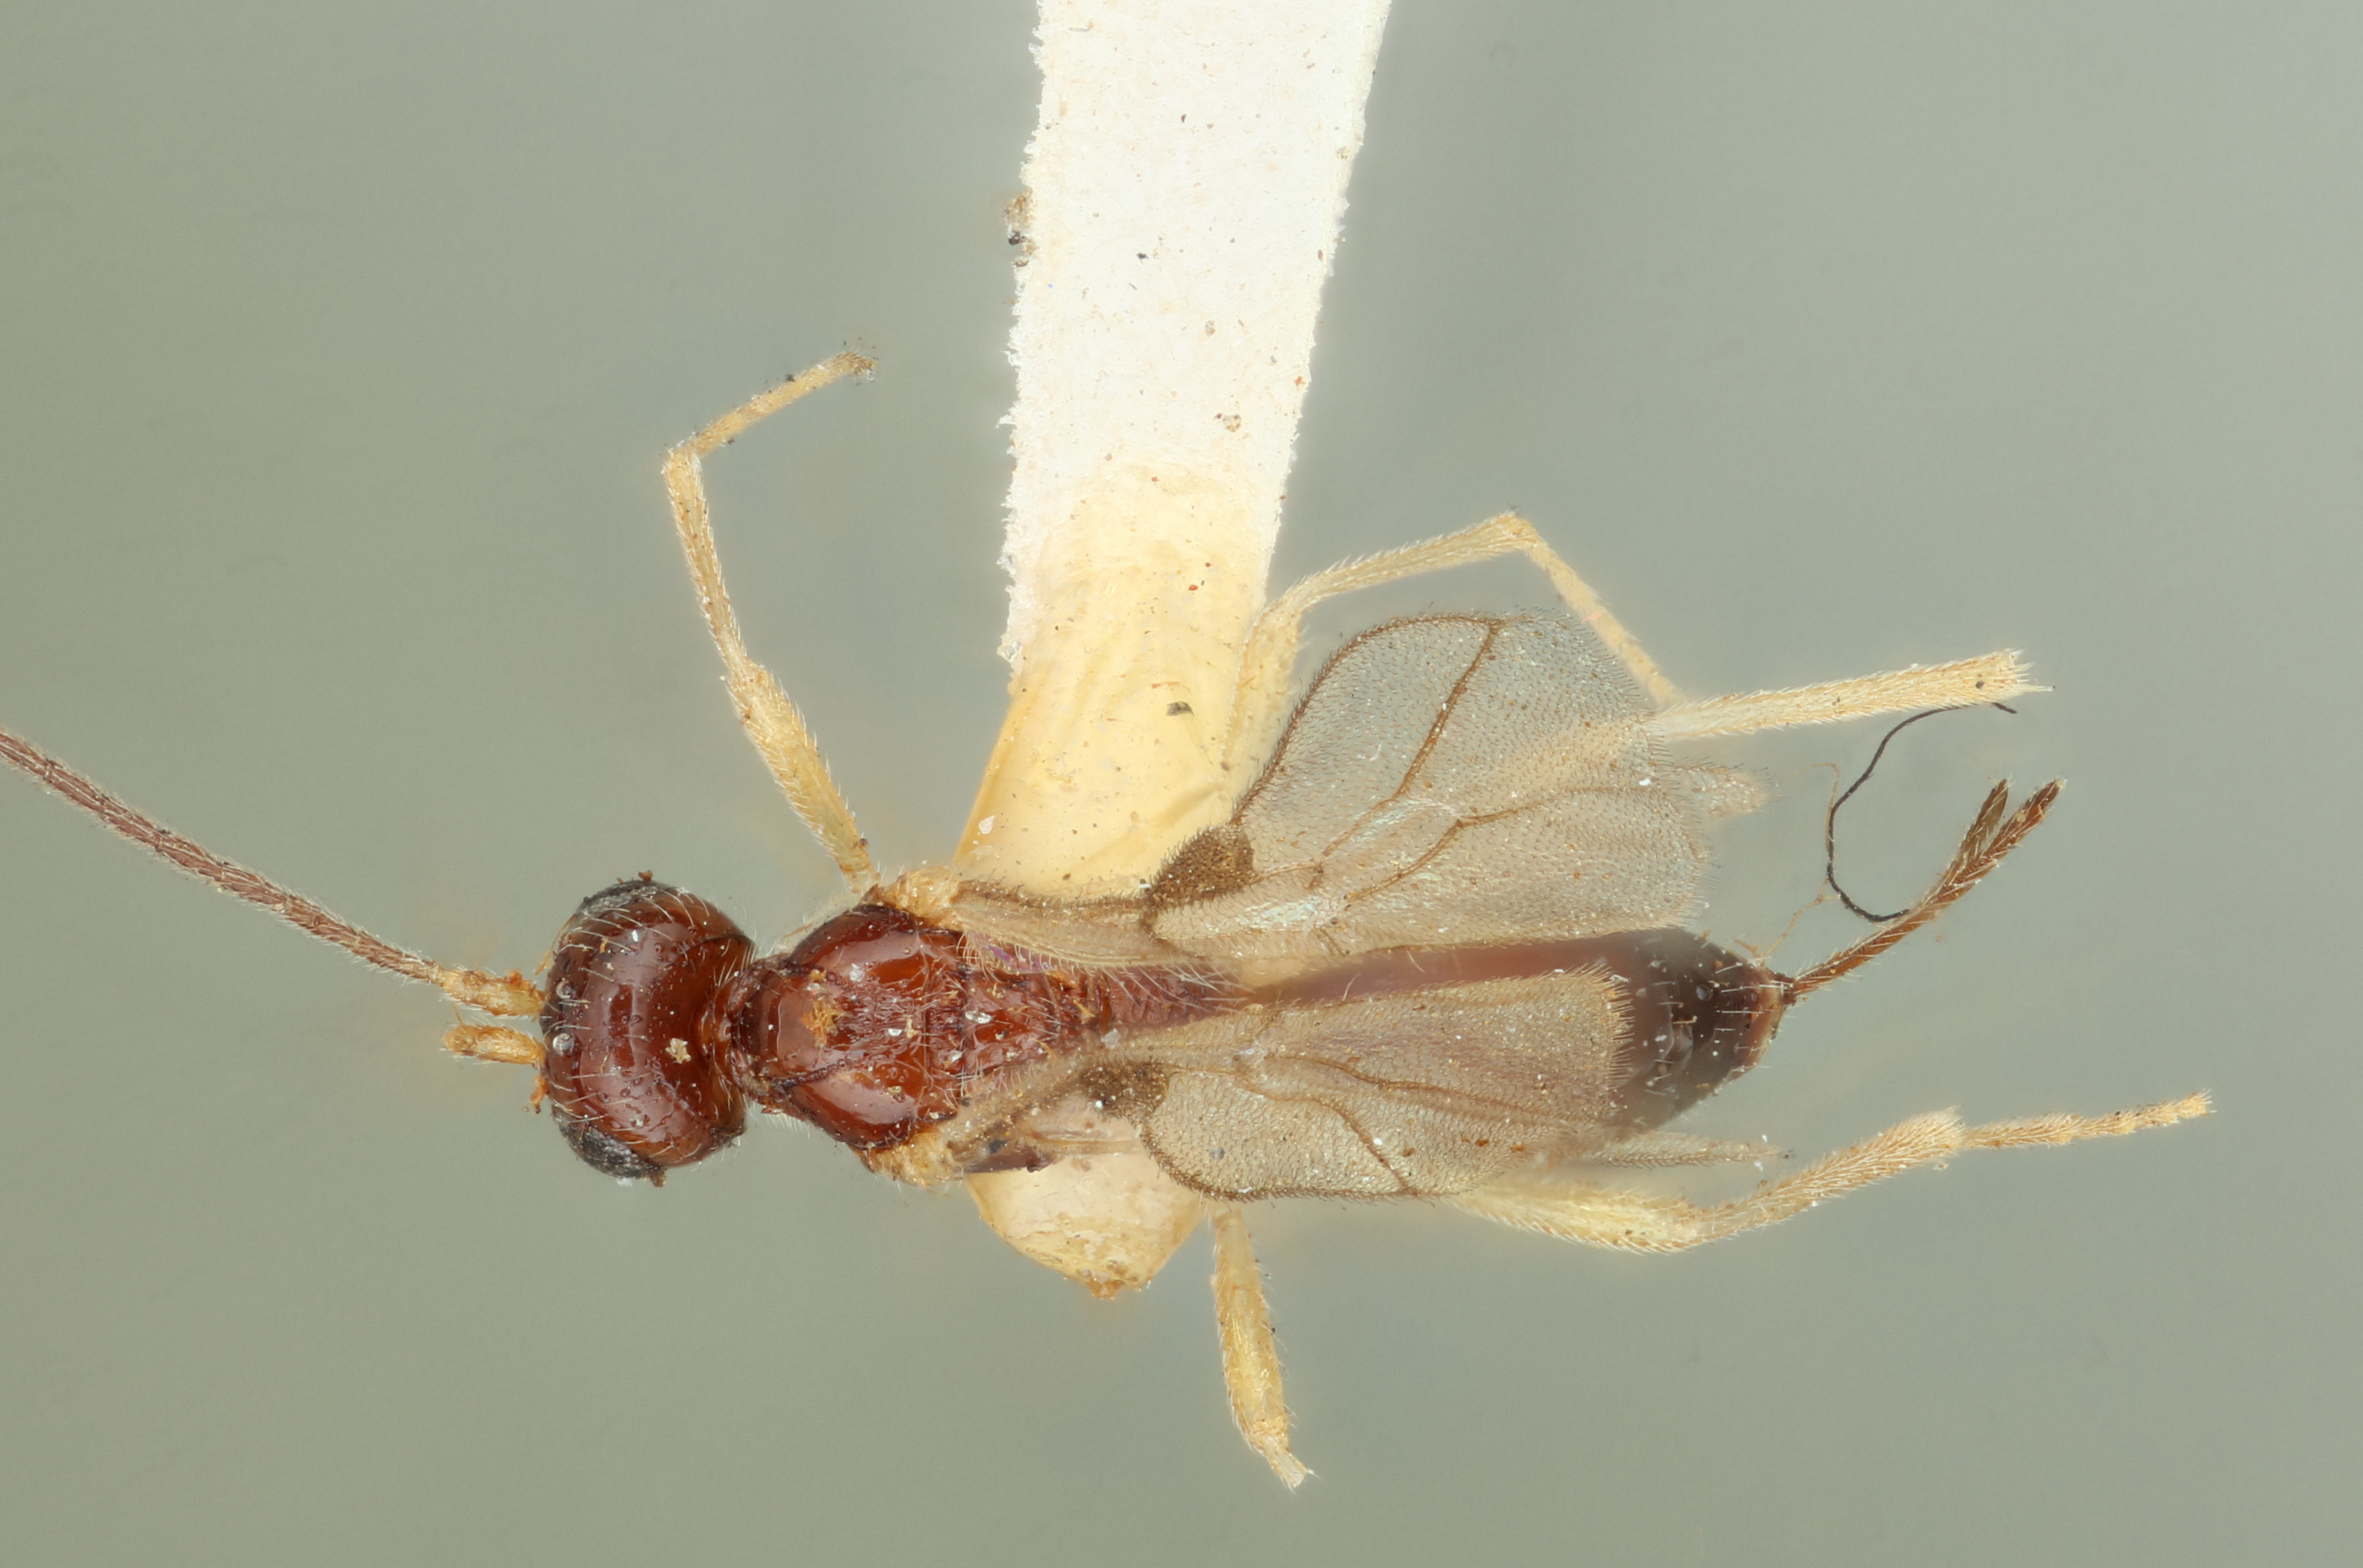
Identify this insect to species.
Rhysipolis orchesiae
